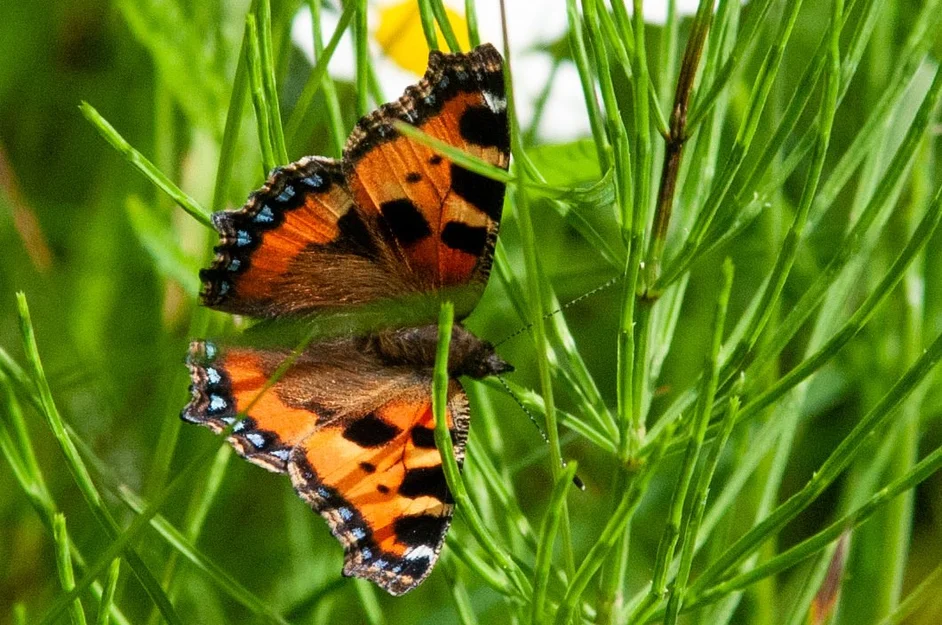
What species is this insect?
Aglais urticae
